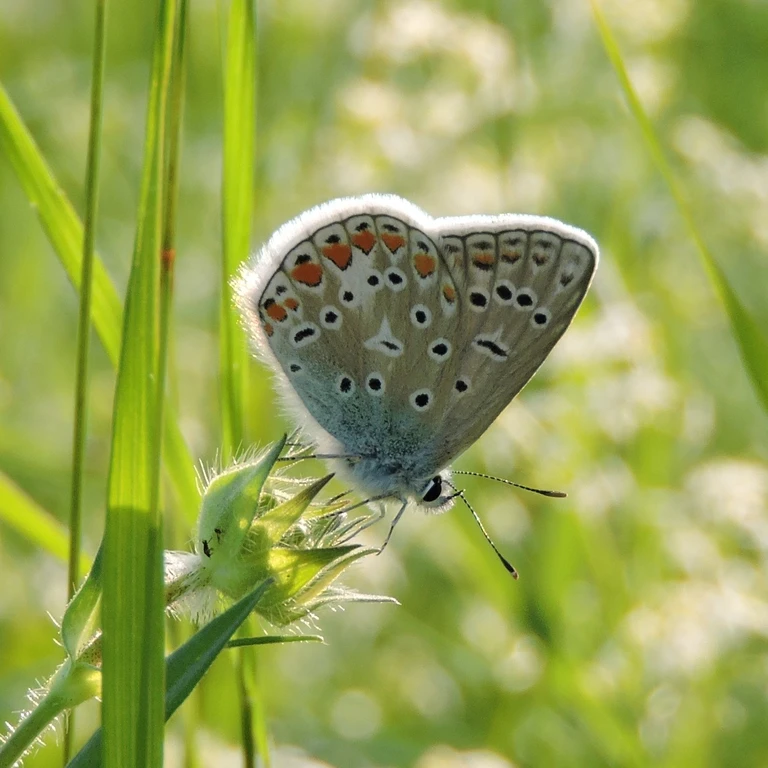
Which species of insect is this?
Polyommatus icarus
